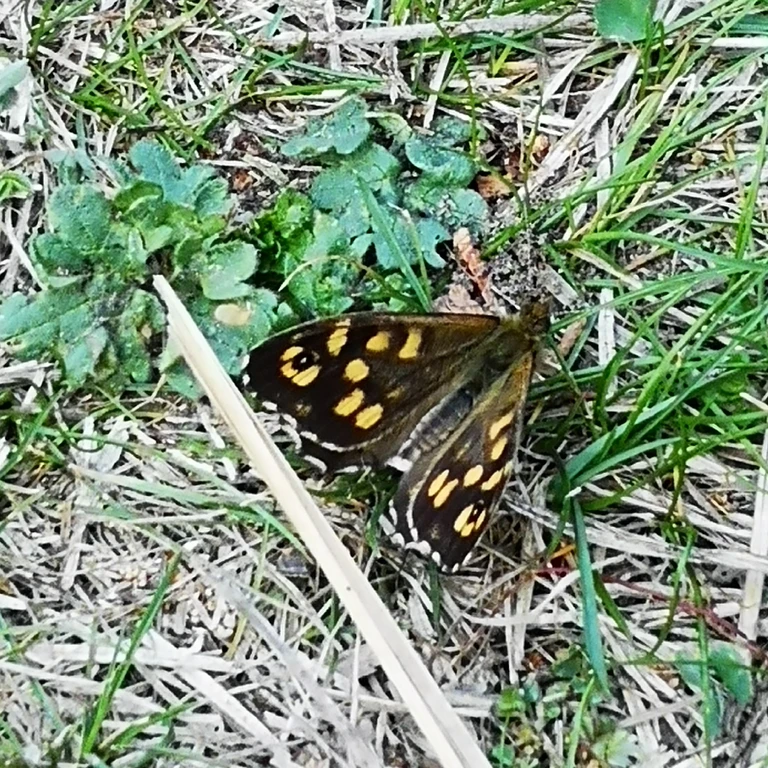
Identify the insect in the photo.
Pararge aegeria
